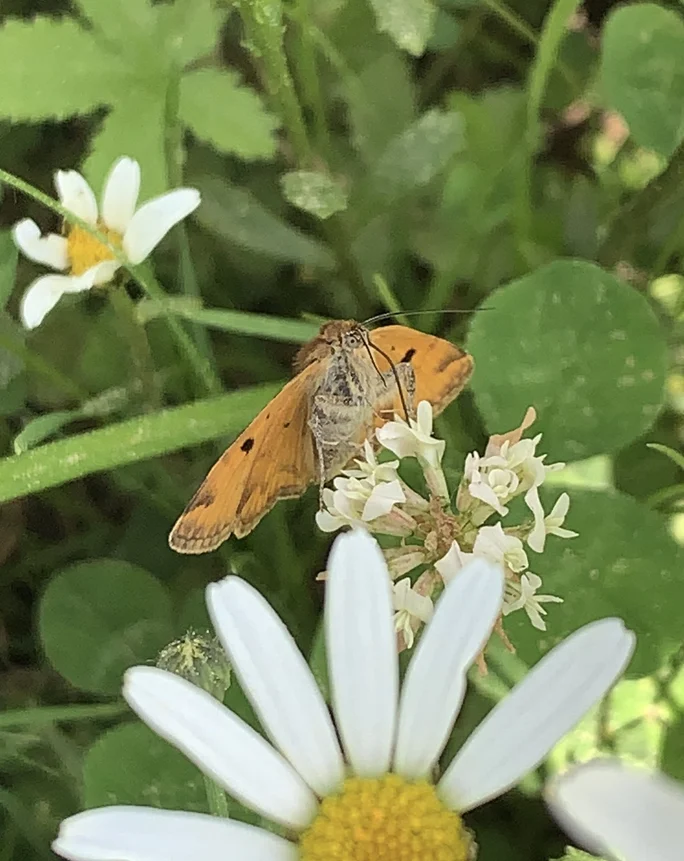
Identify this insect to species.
Euclidia glyphica
